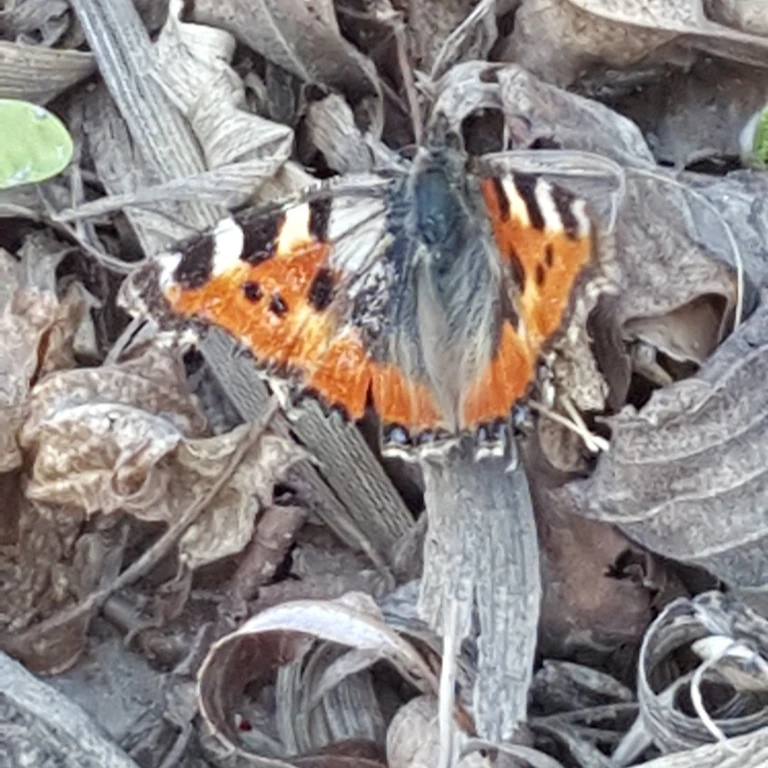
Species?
Aglais urticae
